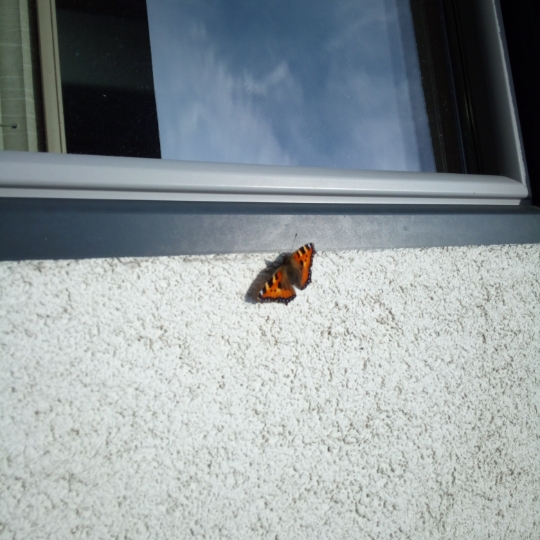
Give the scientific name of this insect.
Aglais urticae
